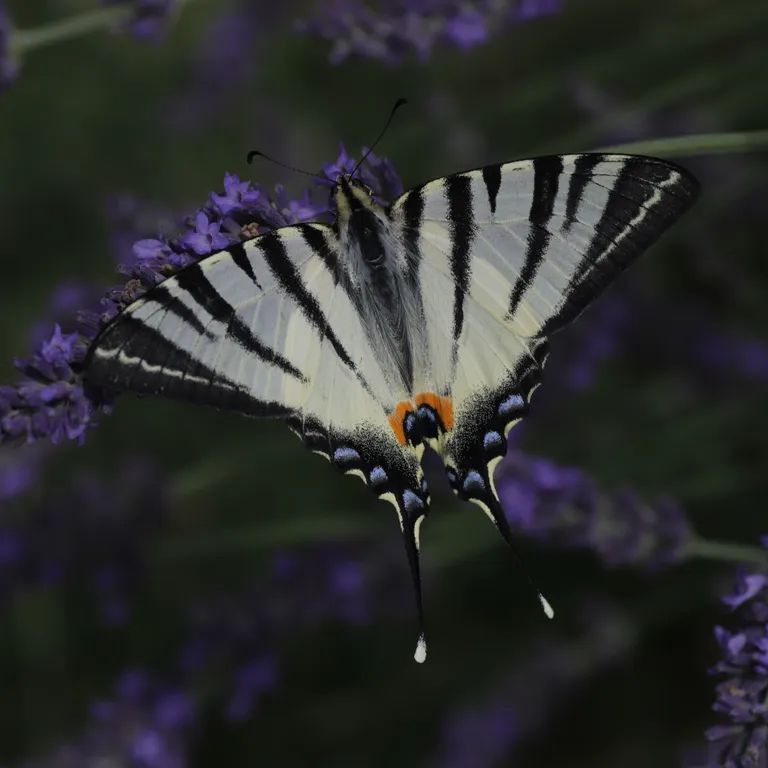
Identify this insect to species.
Iphiclides podalirius
